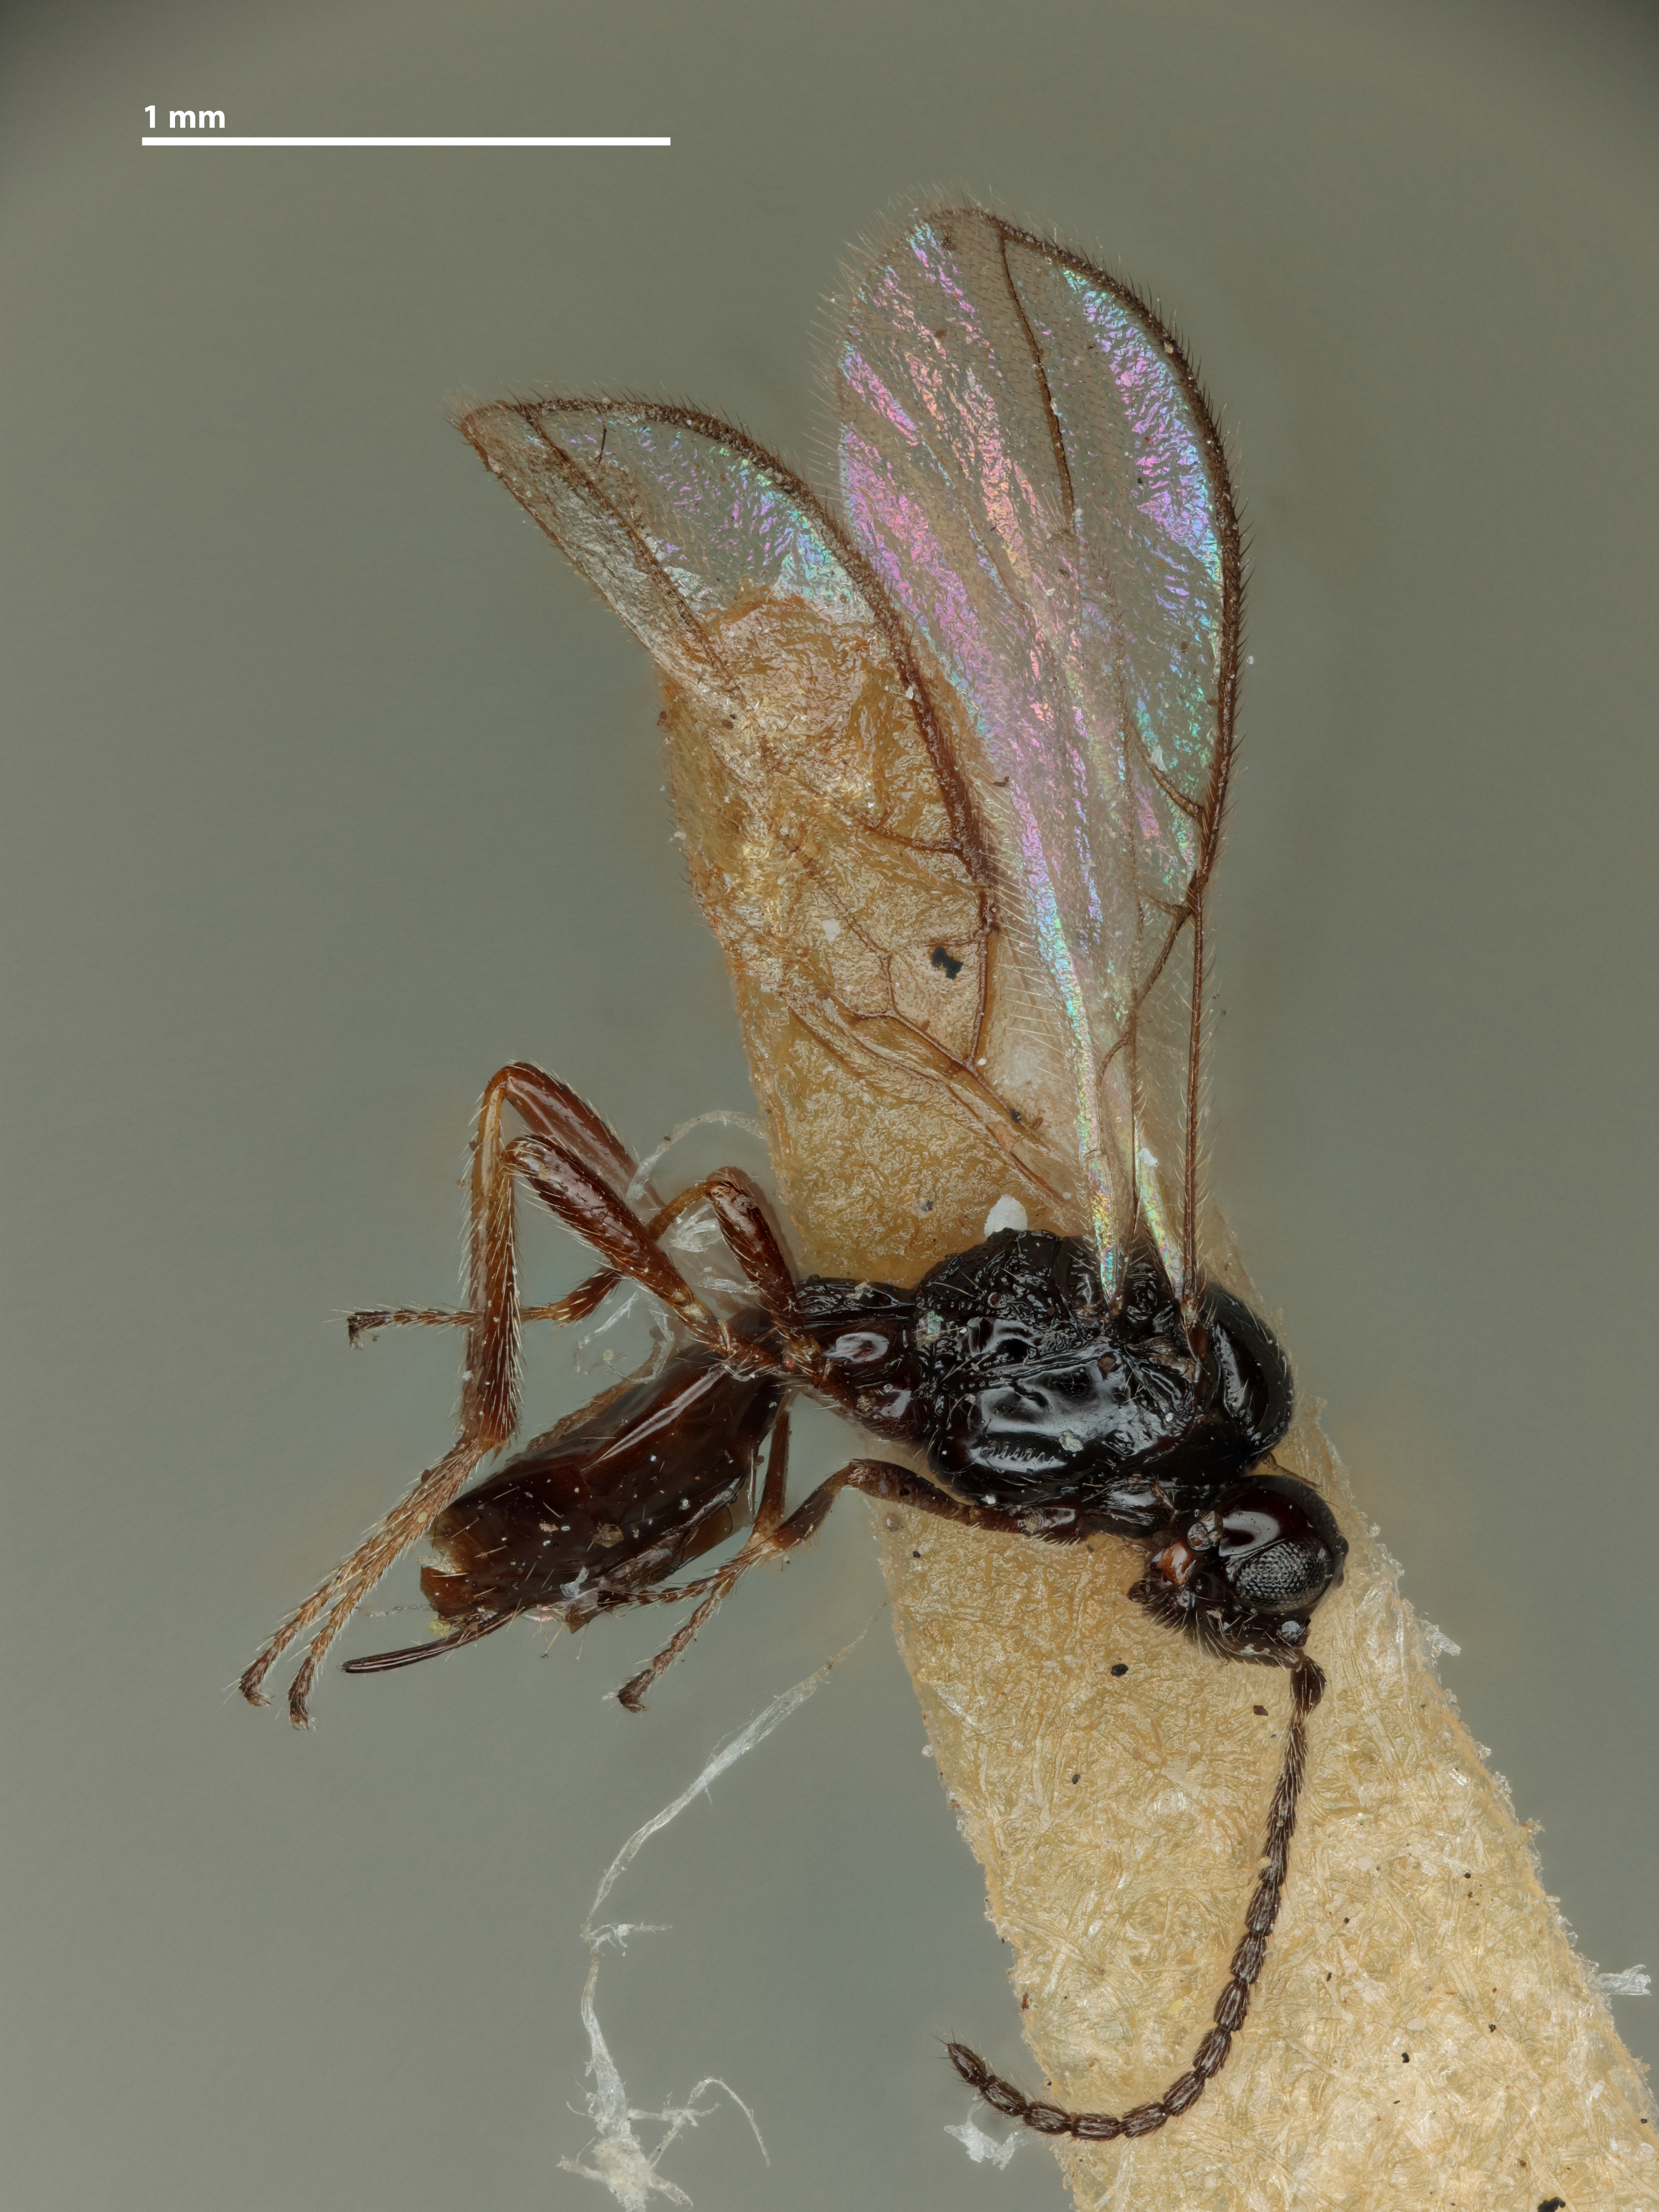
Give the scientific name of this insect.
Synaldis alfalfae
